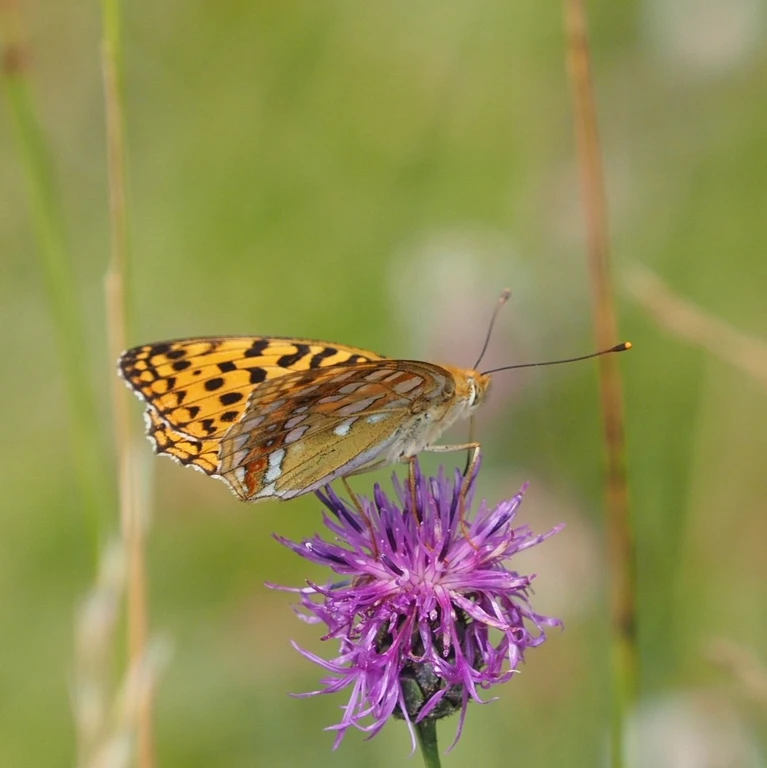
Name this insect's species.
Fabriciana adippe
